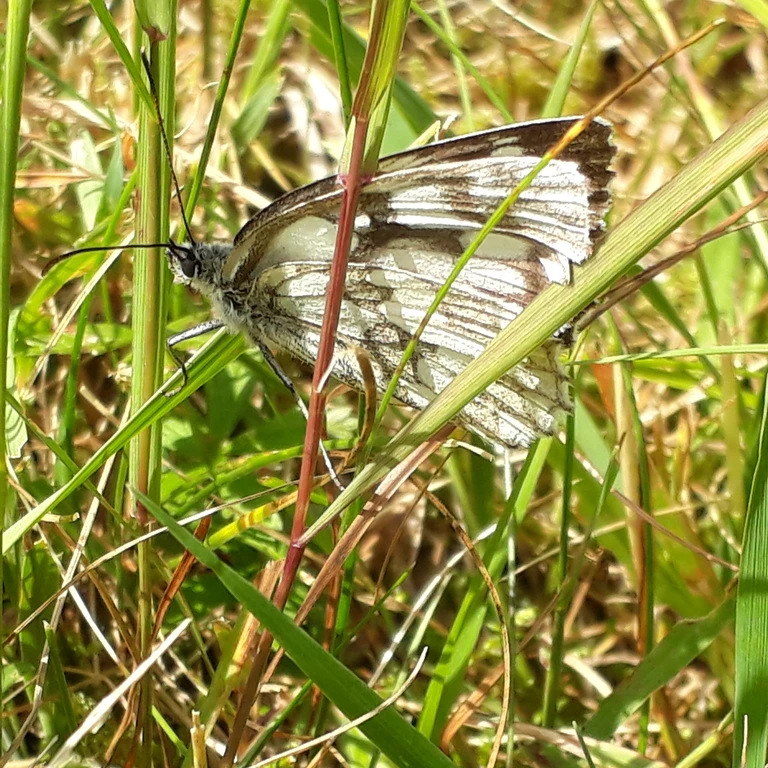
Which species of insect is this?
Melanargia galathea
